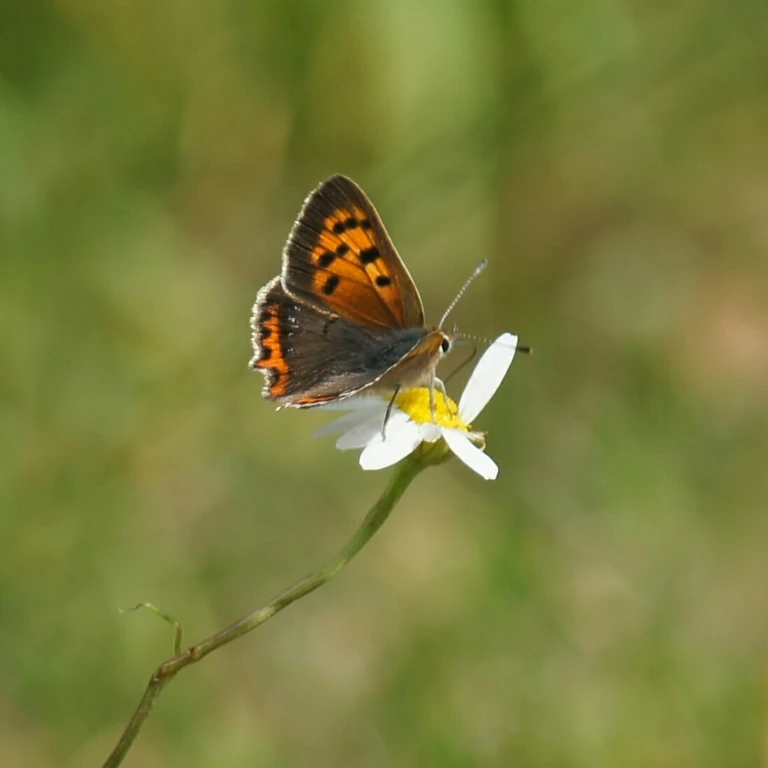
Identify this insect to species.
Lycaena phlaeas
